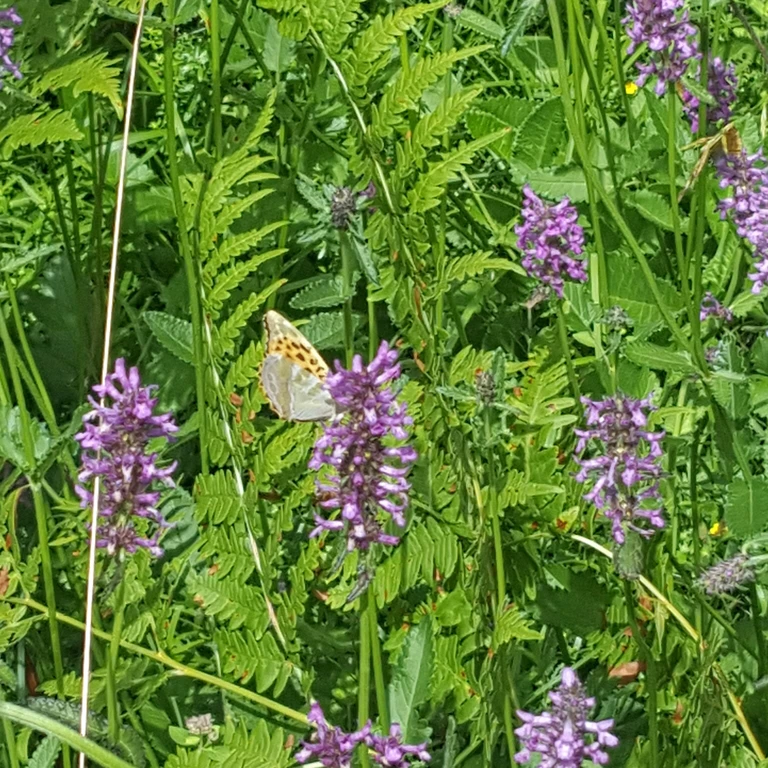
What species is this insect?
Argynnis paphia
